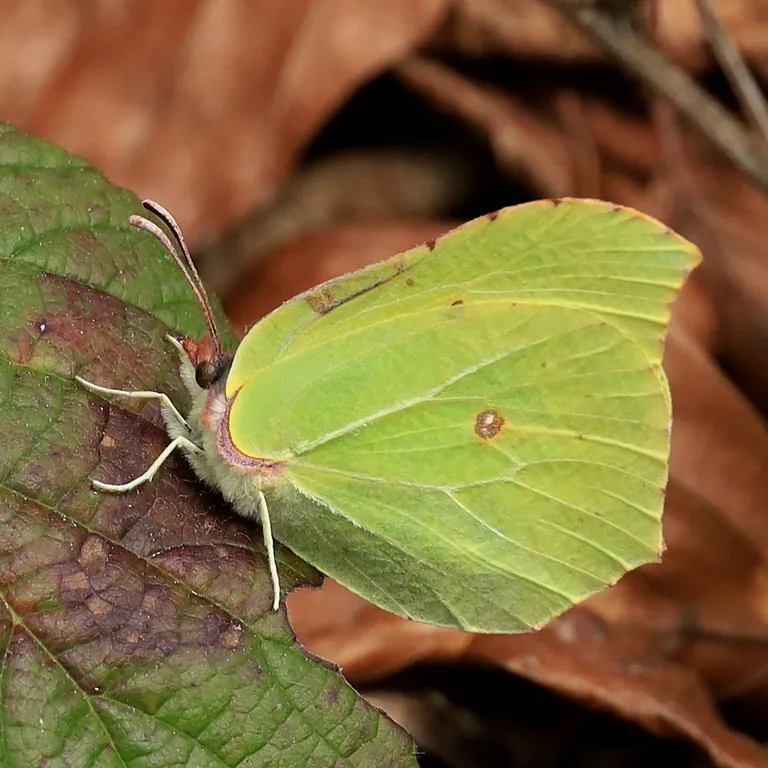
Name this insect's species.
Gonepteryx rhamni
